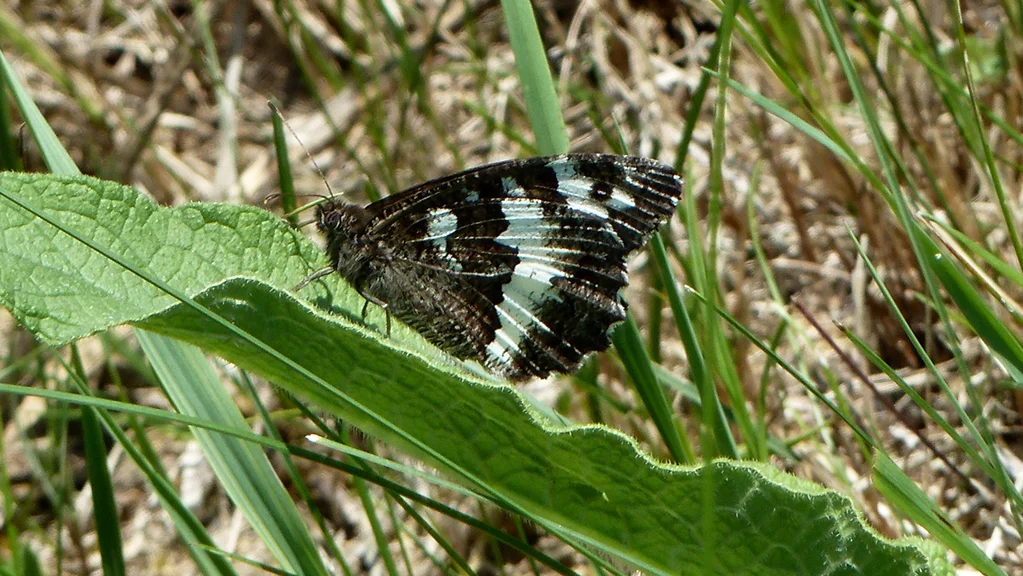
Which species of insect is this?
Brintesia circe
